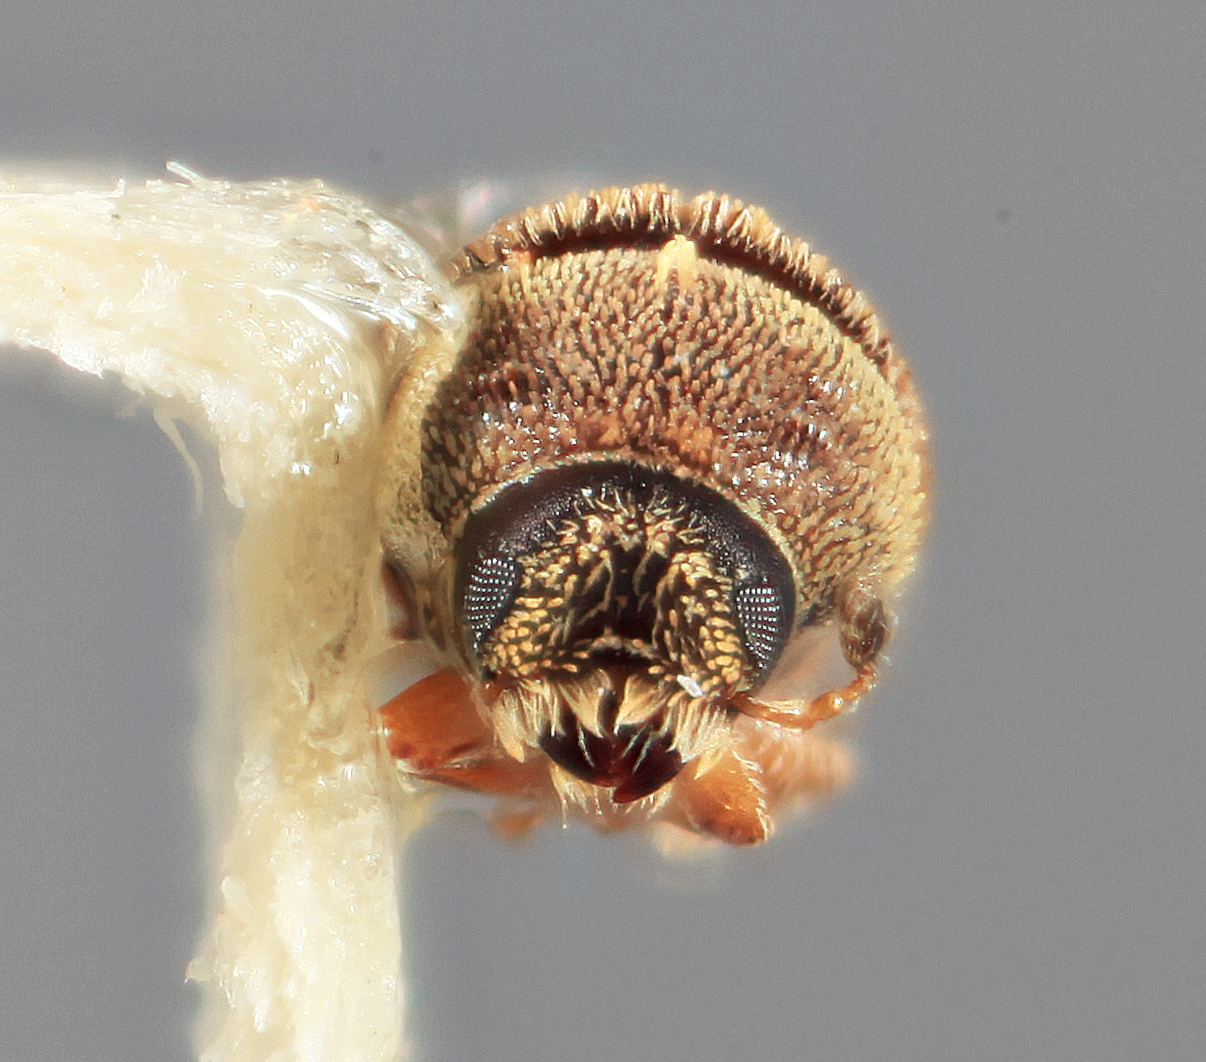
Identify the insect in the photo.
Chaetophloeus pouteriae
